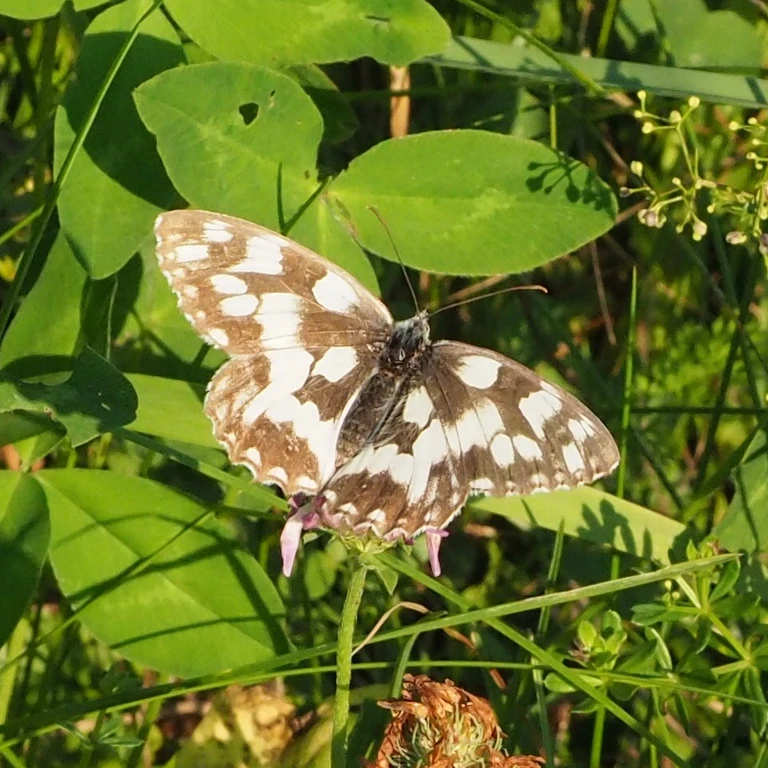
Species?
Melanargia galathea
